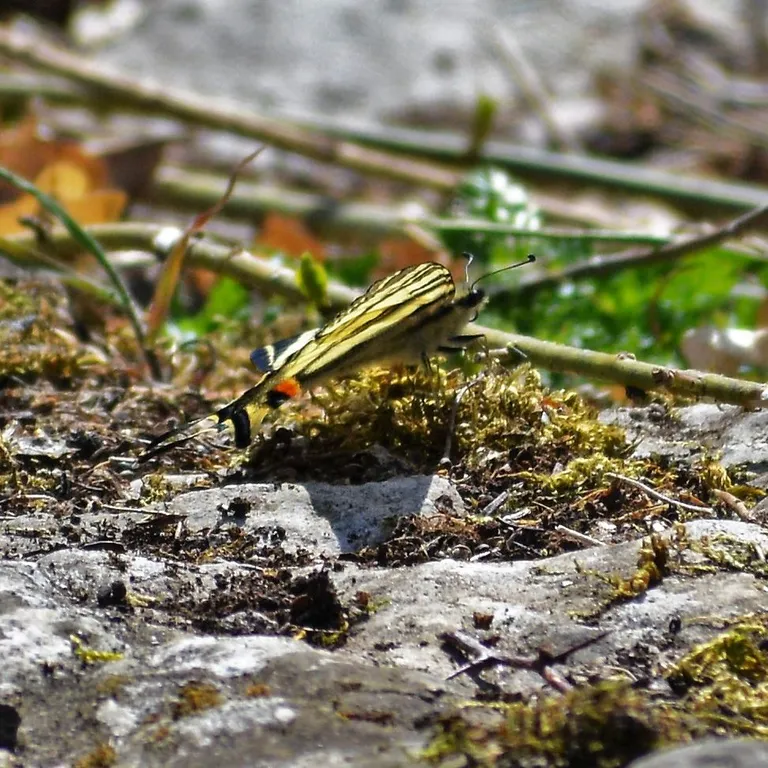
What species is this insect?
Iphiclides podalirius
